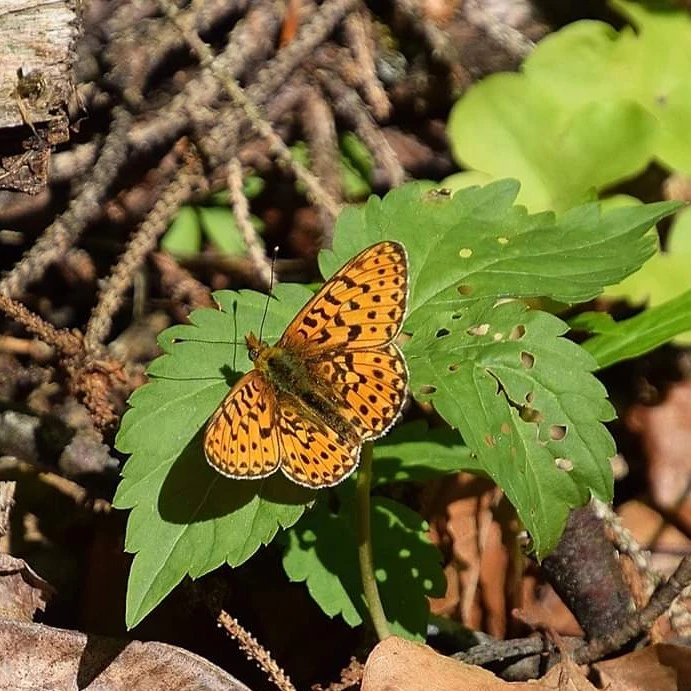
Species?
Boloria euphrosyne (also Clossiana euphrosyne)
